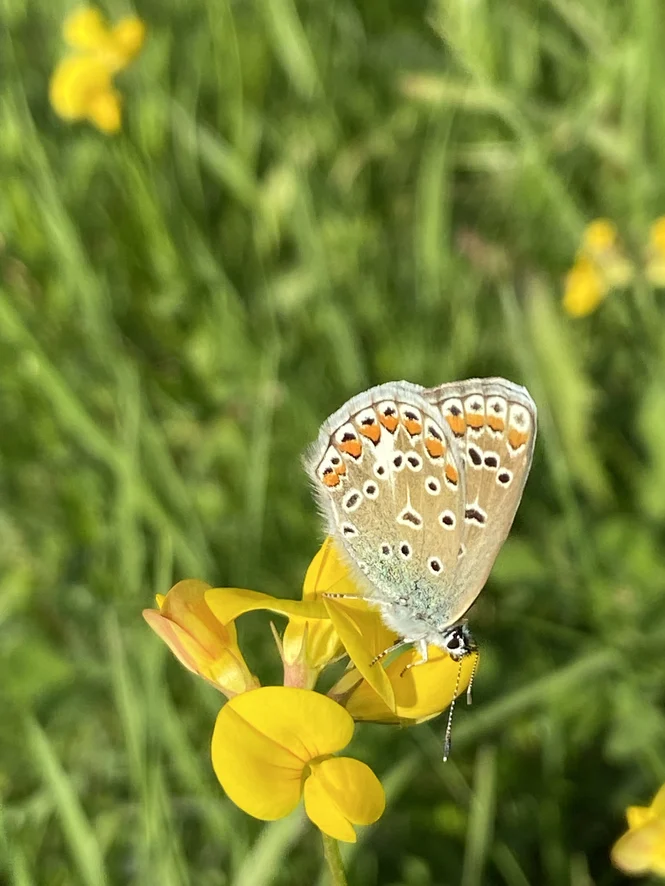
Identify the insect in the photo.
Polyommatus icarus
